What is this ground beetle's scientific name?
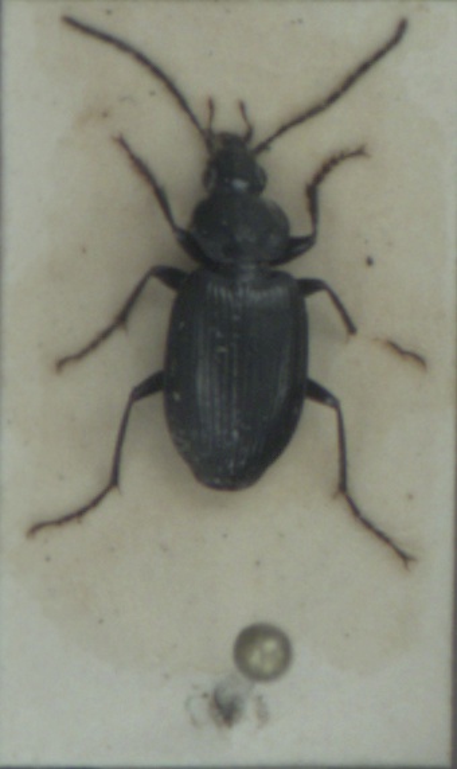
Agonum emarginatum
